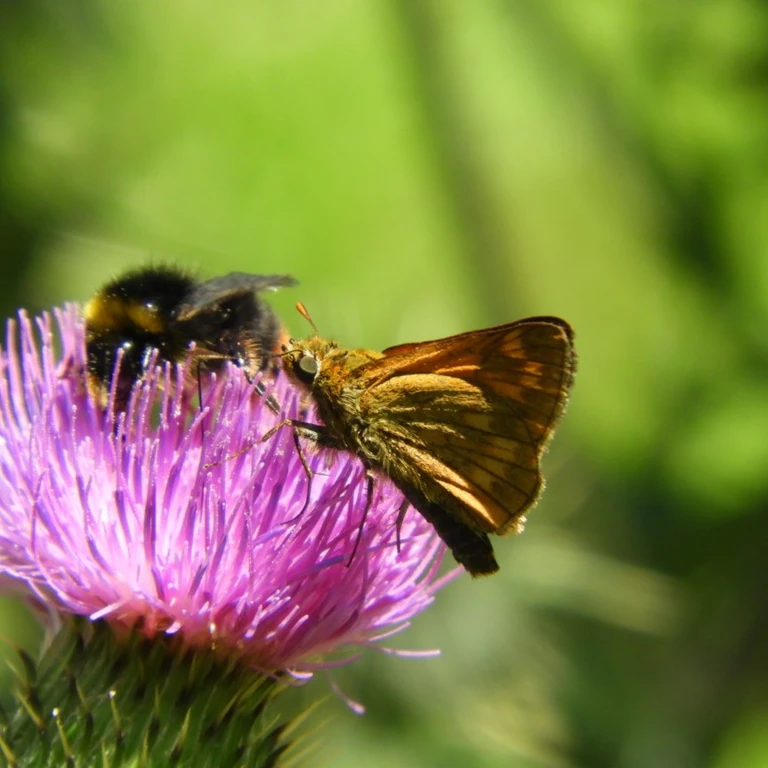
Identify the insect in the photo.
Ochlodes sylvanus (also Ochlodes venata)
